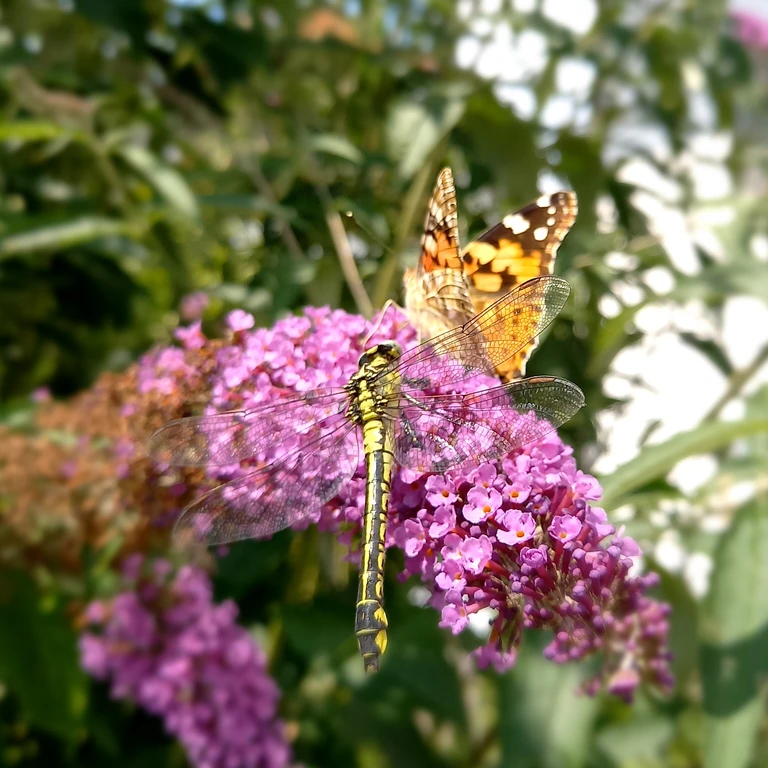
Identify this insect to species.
Vanessa cardui
